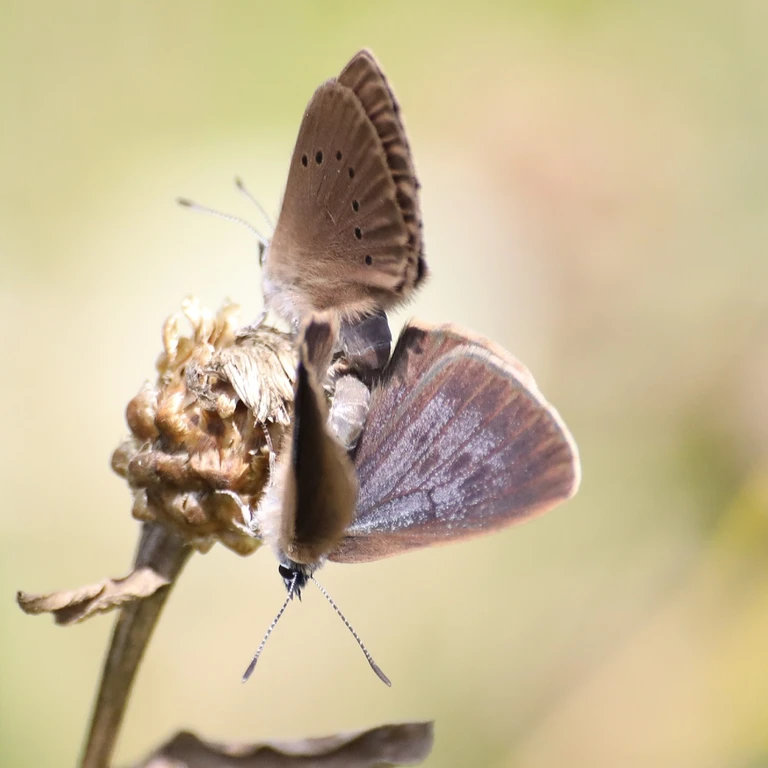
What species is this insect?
Phengaris nausithous (also Maculinea nausithous)
